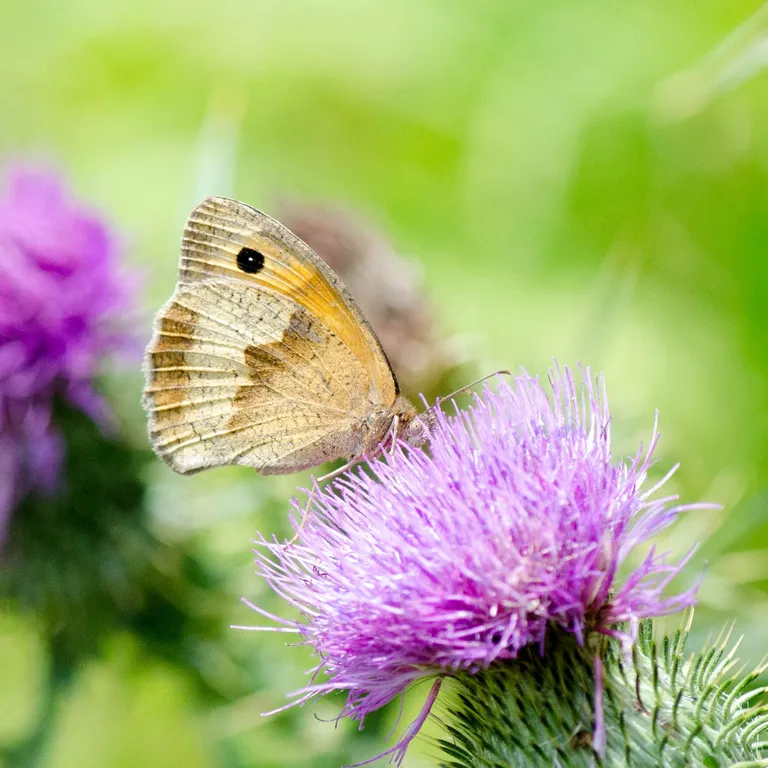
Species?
Maniola jurtina
